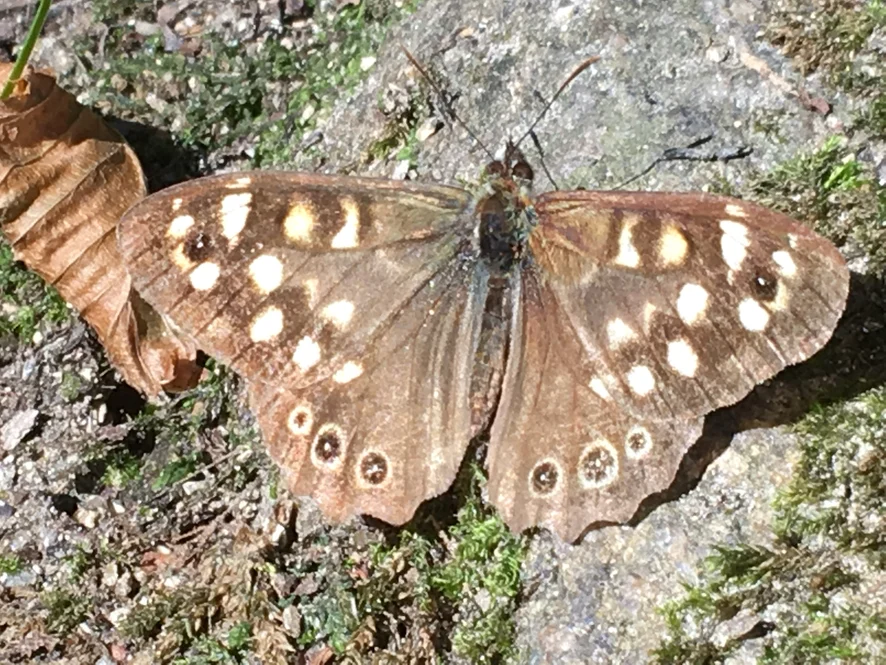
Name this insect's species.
Pararge aegeria
